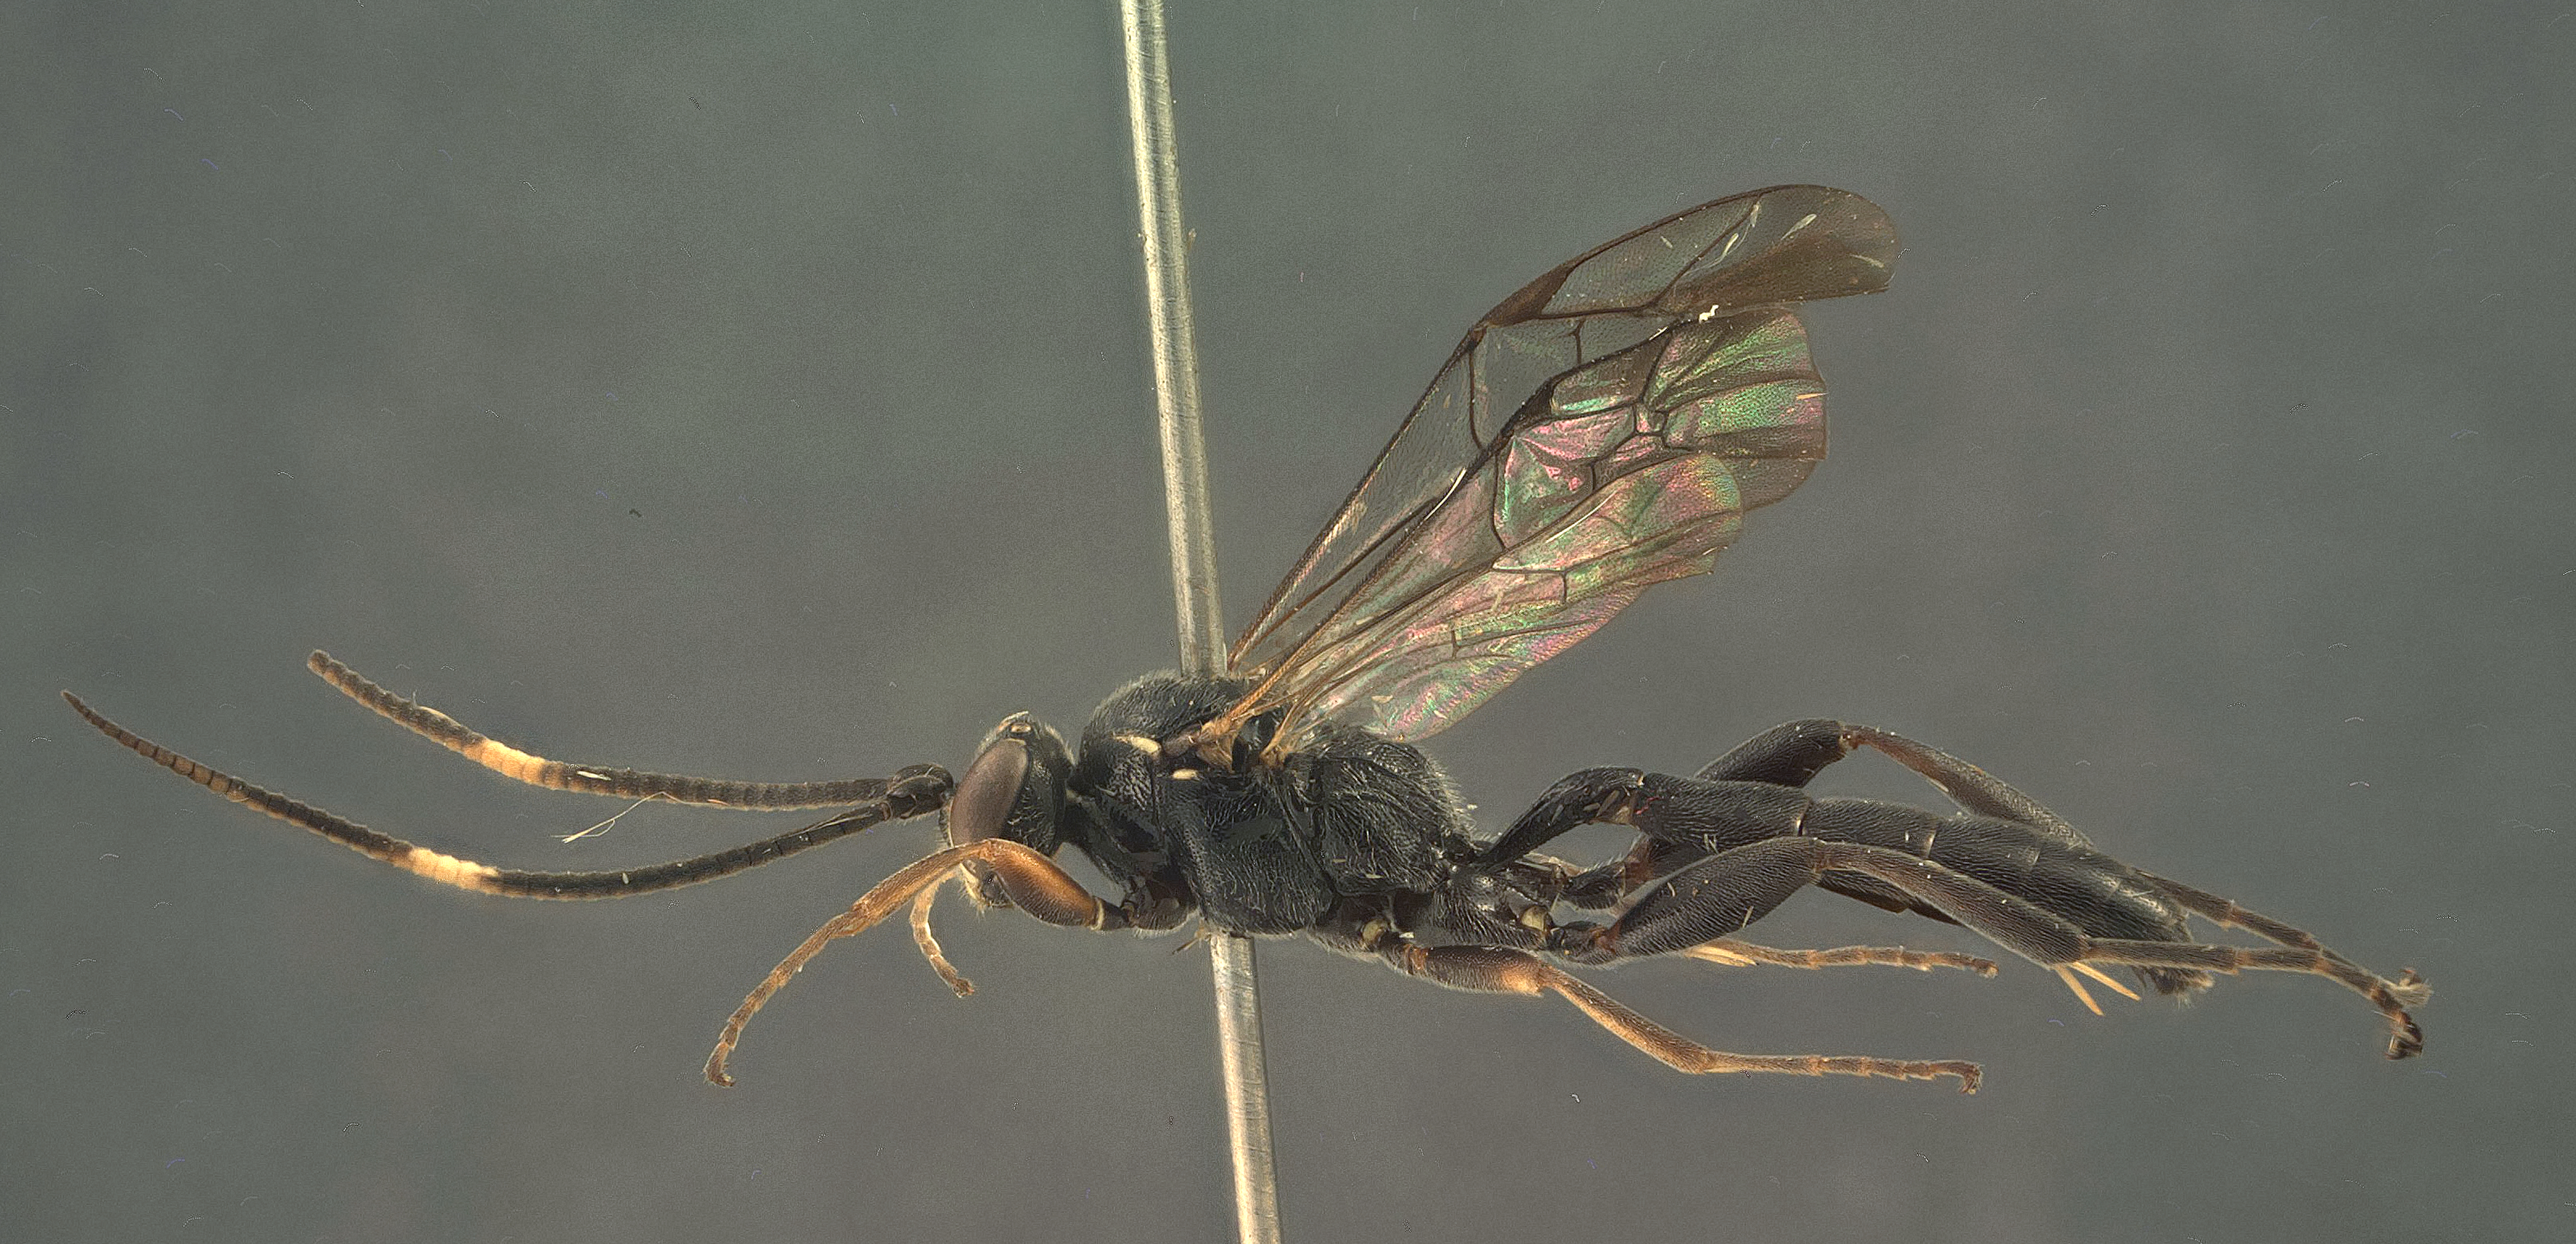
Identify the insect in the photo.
Ichneumon brevicinctor
